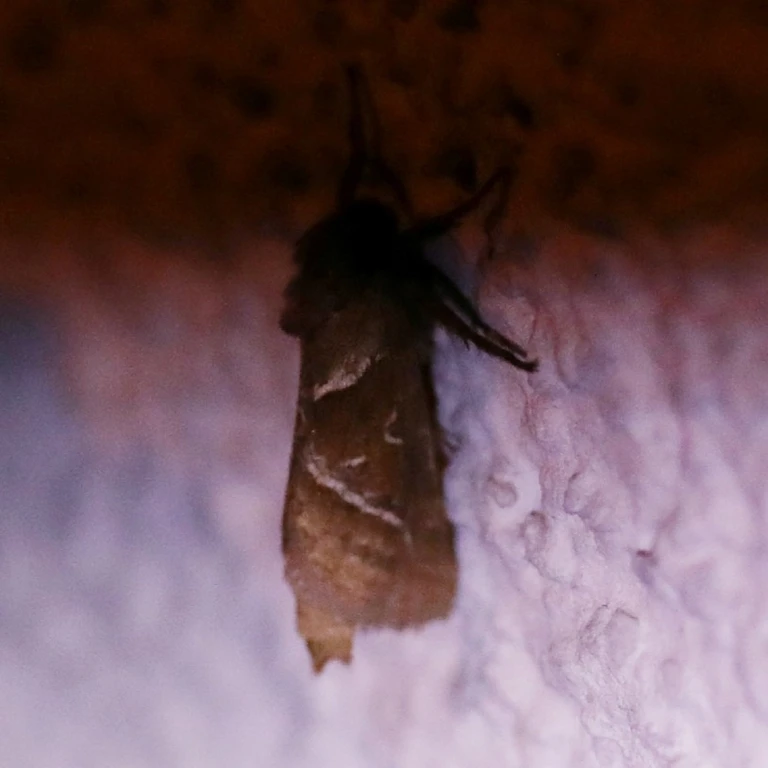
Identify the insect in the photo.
Triodia sylvina
